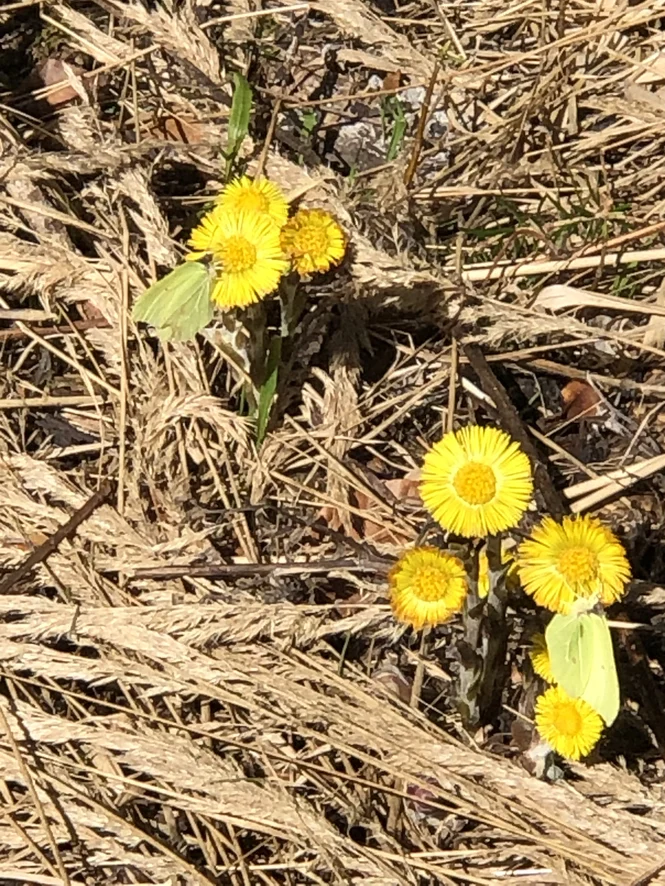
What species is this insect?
Gonepteryx rhamni
